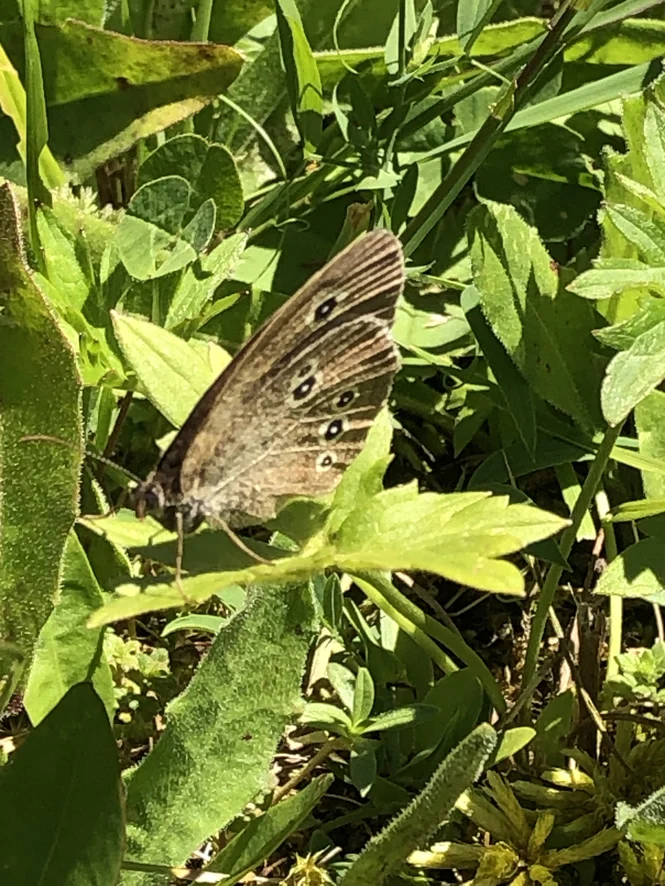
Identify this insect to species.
Aphantopus hyperantus
